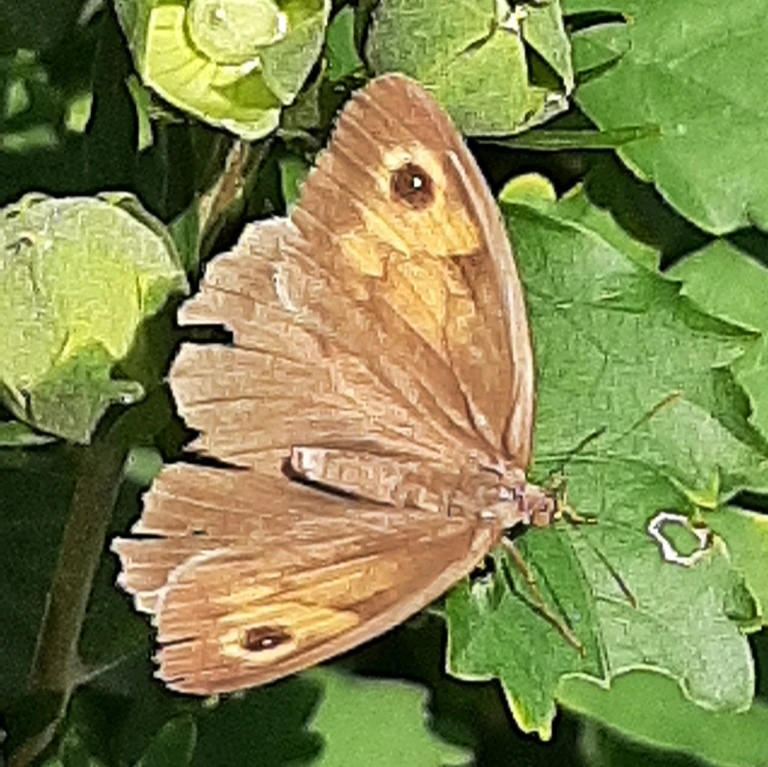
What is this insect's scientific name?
Maniola jurtina
